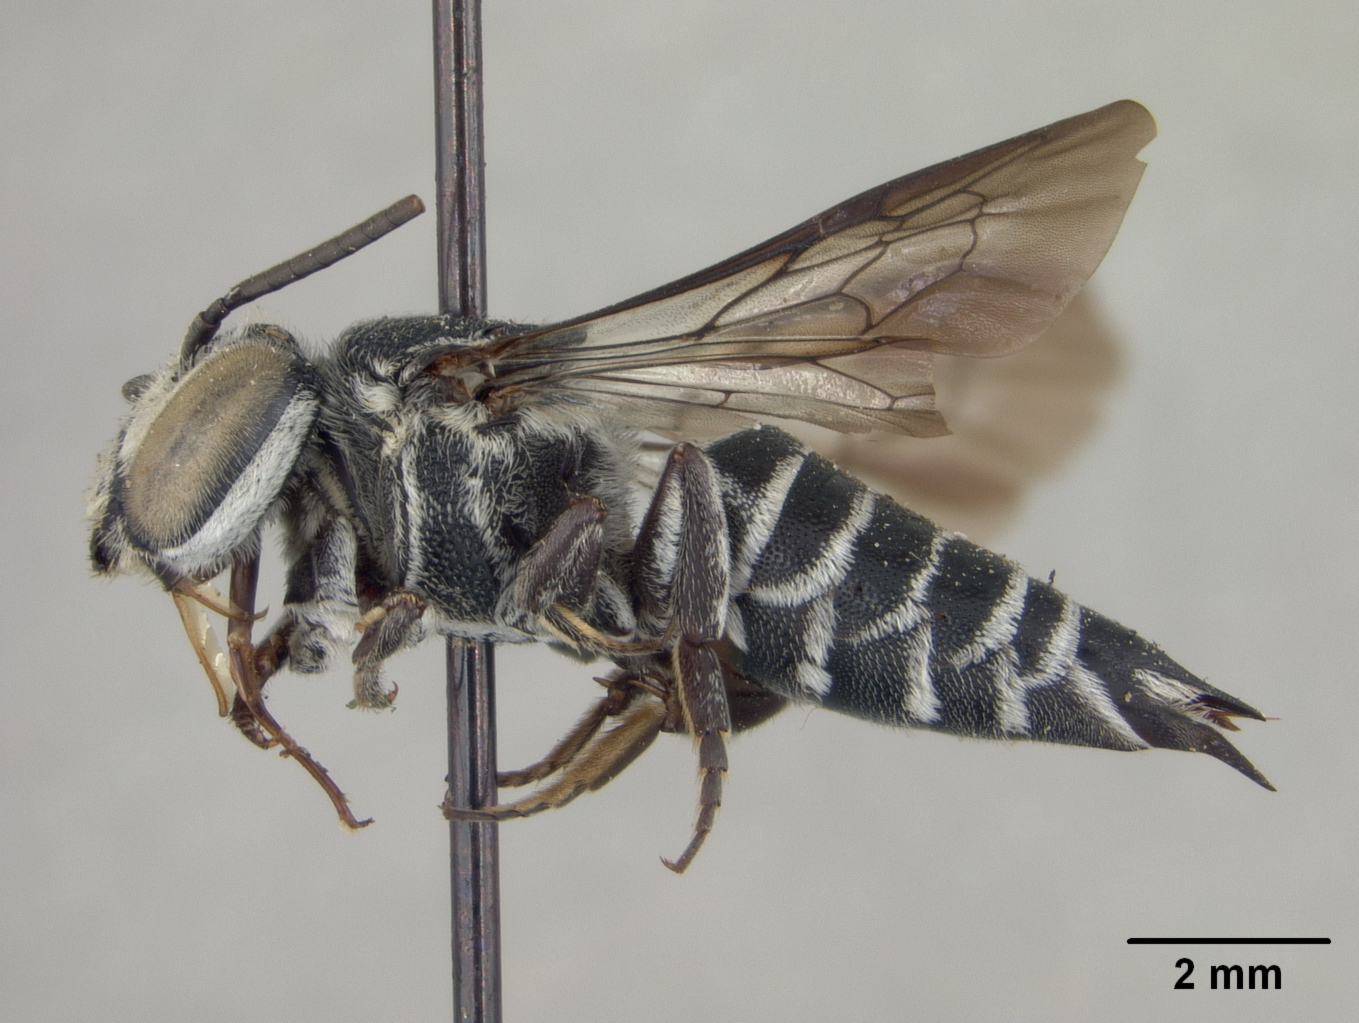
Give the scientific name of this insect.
Coelioxys siamensis
